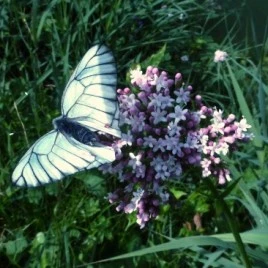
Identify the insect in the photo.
Aporia crataegi
